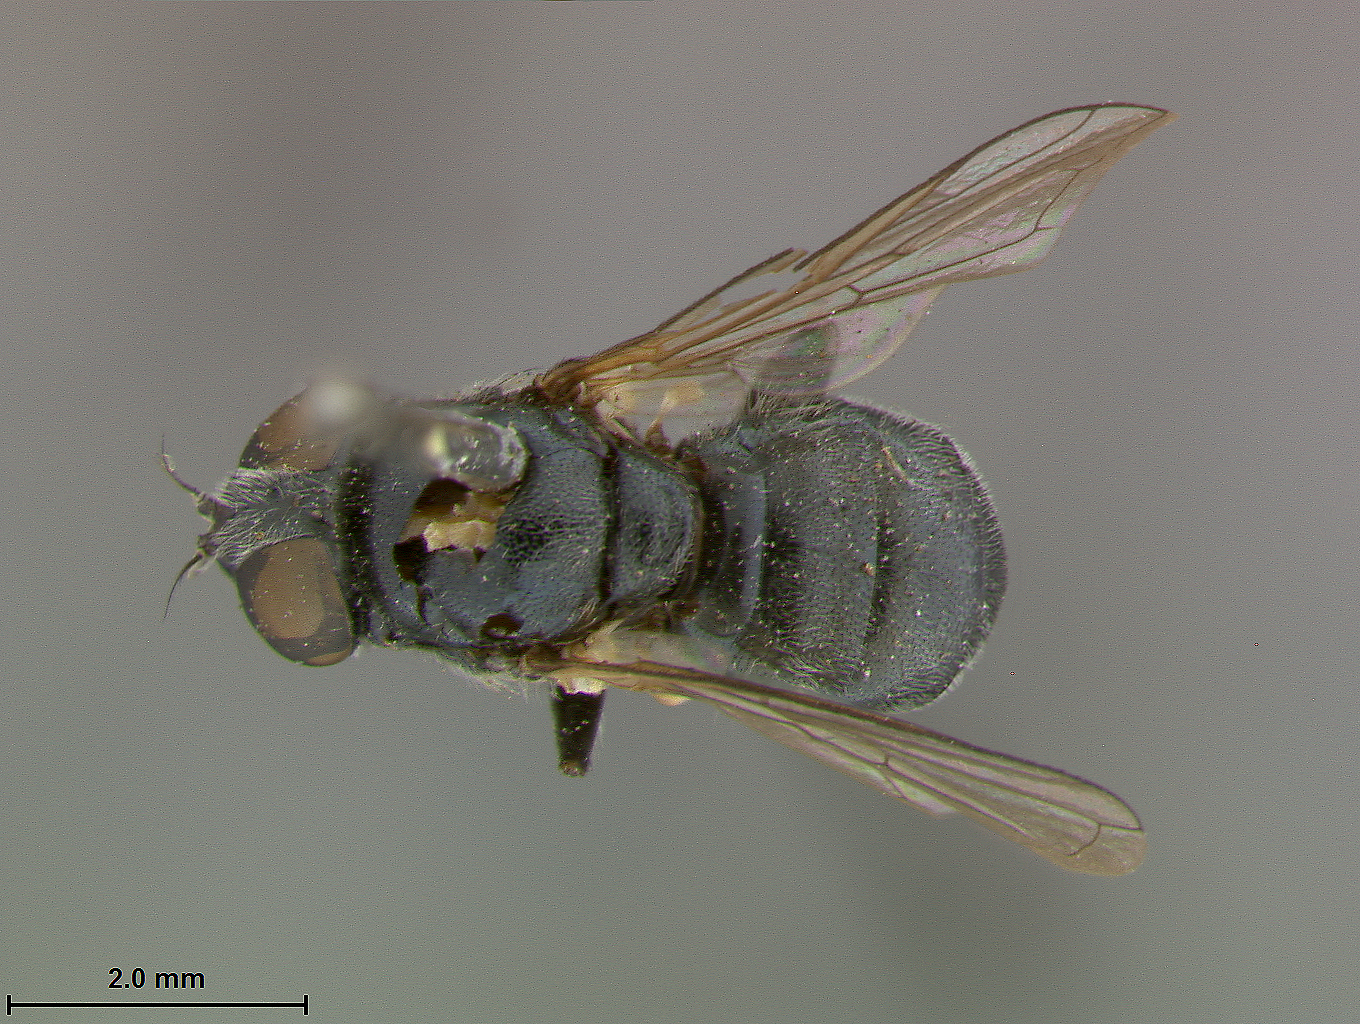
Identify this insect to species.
Cheilosia plumosa
